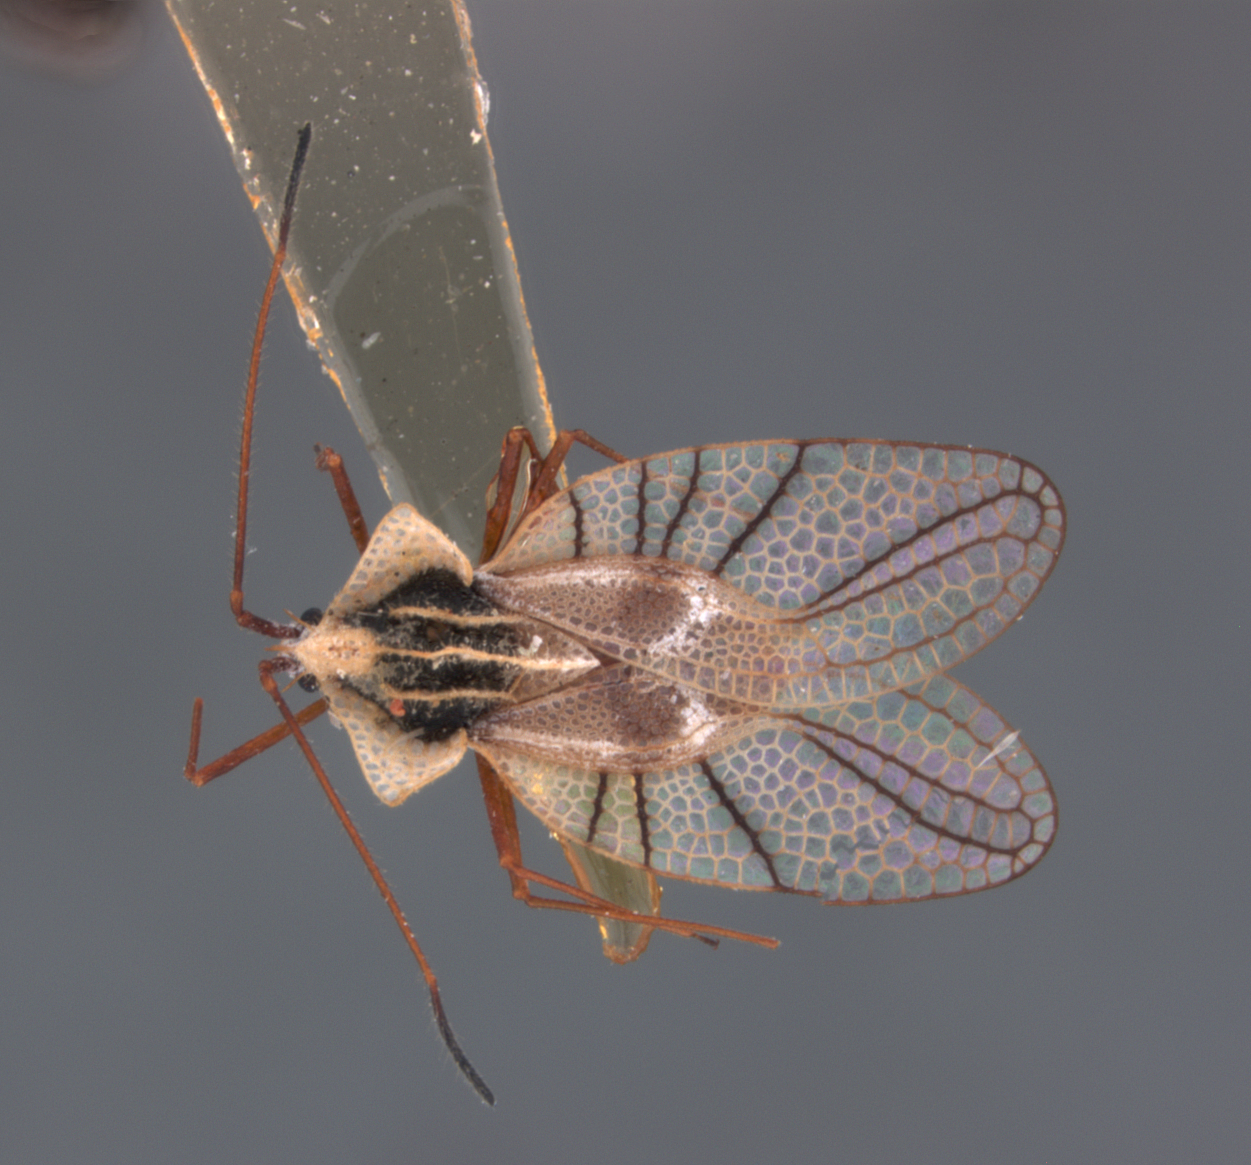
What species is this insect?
Gelchossa deceptiva
